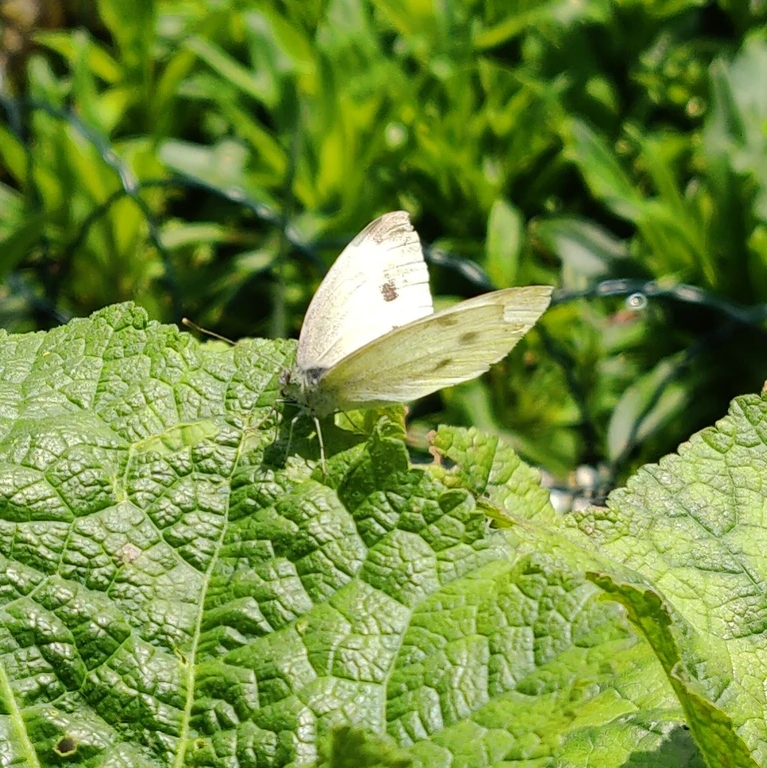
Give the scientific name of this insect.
Pieris rapae
